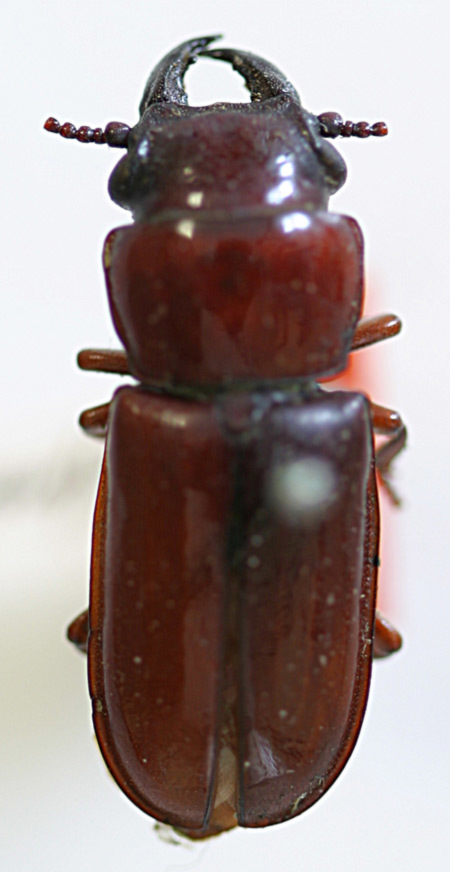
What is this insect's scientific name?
Parandra ampliceps (also Neandra brunnea)
